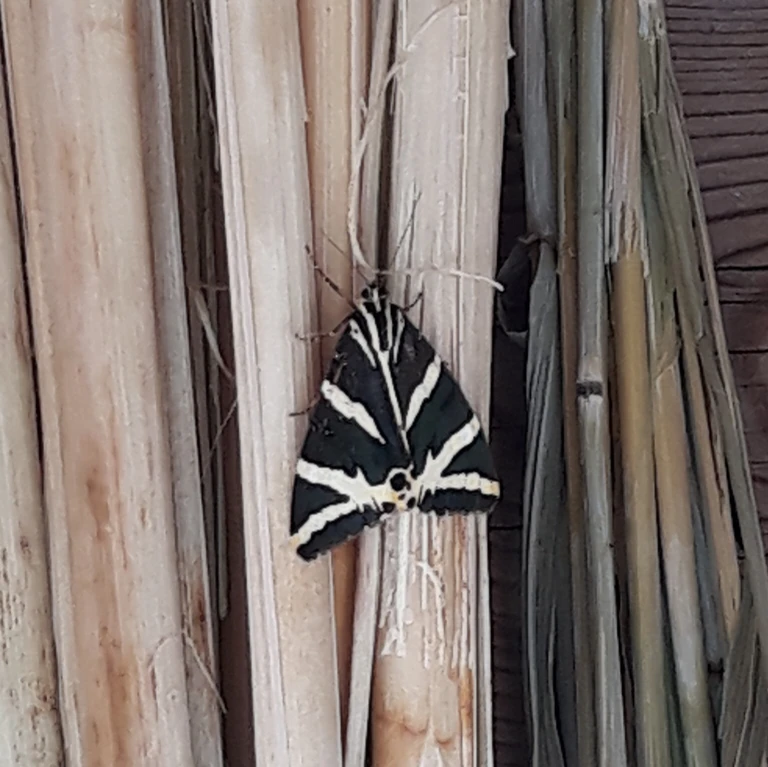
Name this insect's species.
Euplagia quadripunctaria
